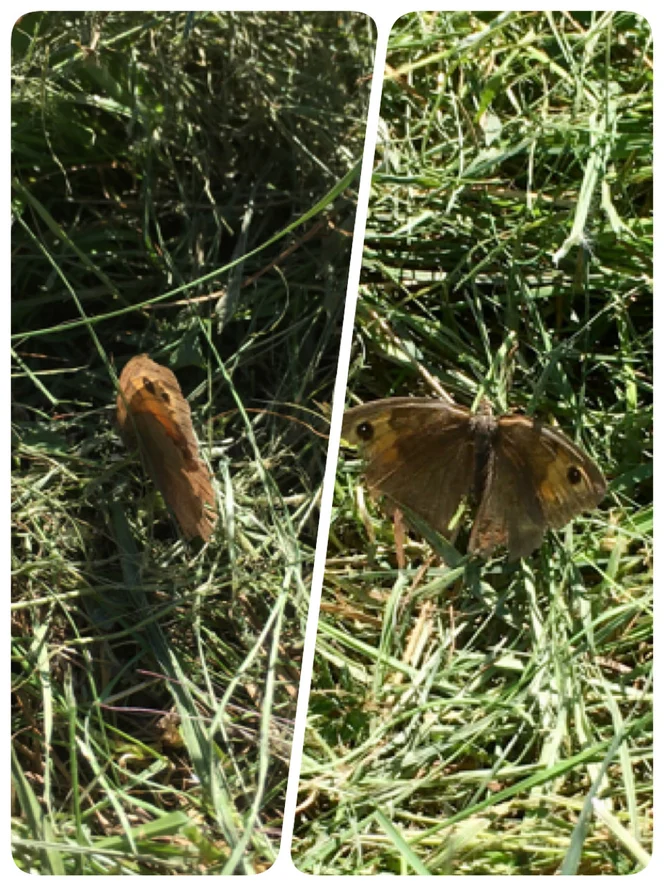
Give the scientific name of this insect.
Maniola jurtina
